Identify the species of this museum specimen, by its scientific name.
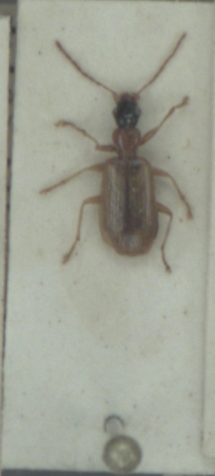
Demetrias atricapillus
